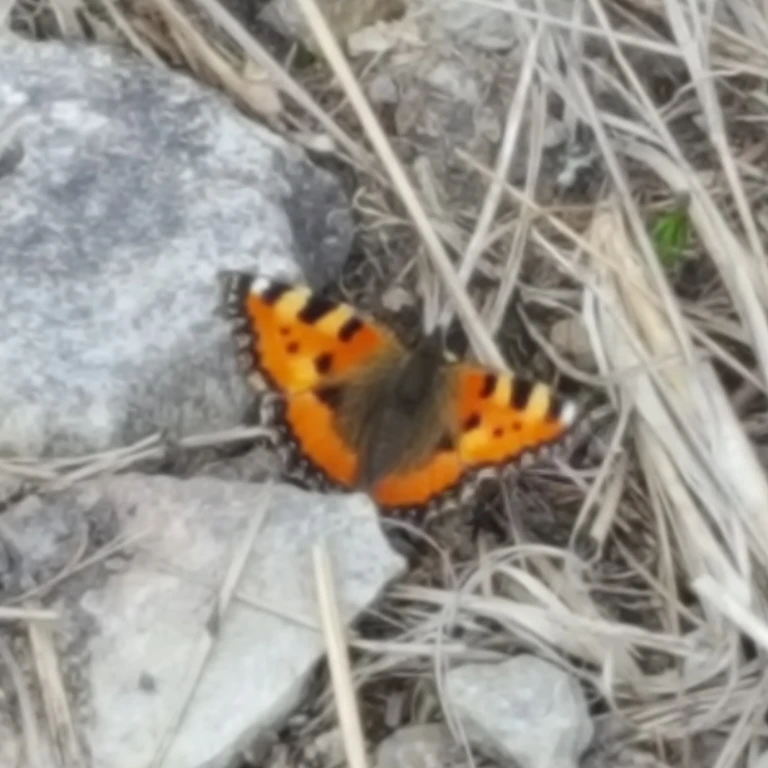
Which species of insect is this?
Aglais urticae
